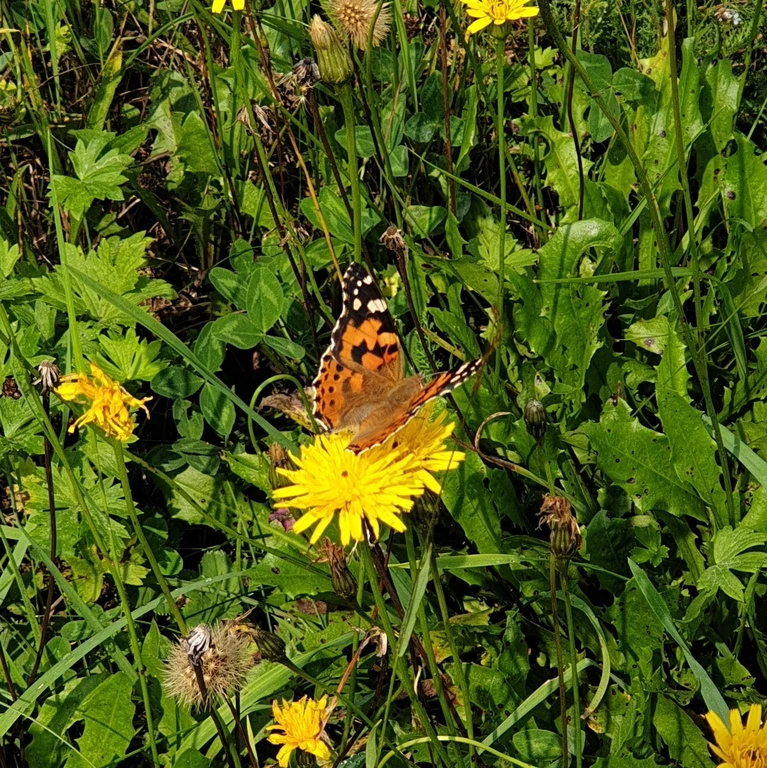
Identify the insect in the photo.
Vanessa cardui
